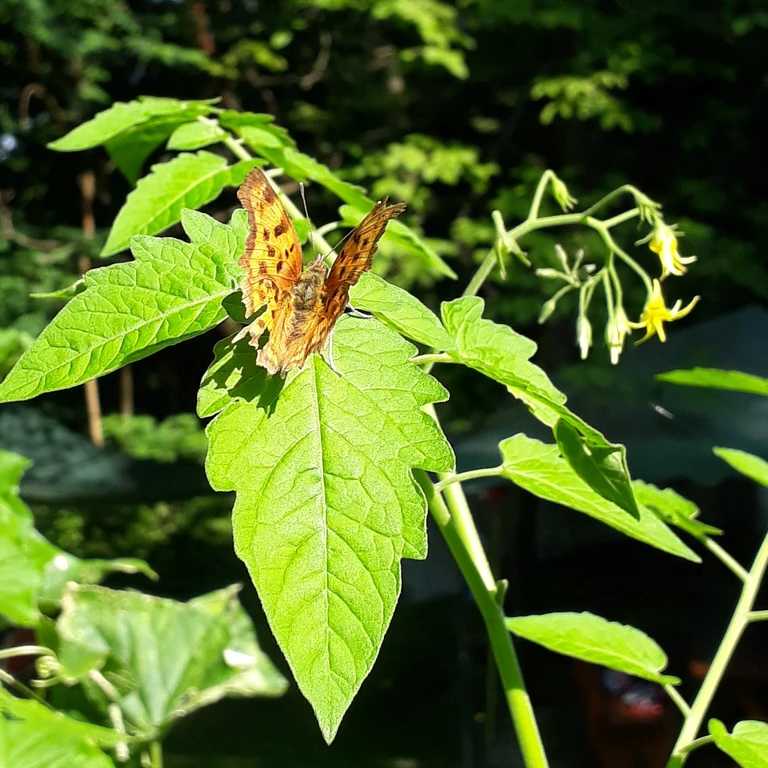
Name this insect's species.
Polygonia c-album
